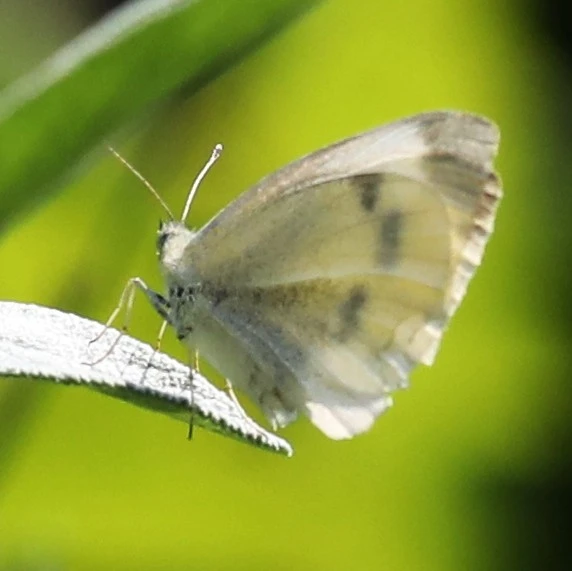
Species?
Pieris rapae
